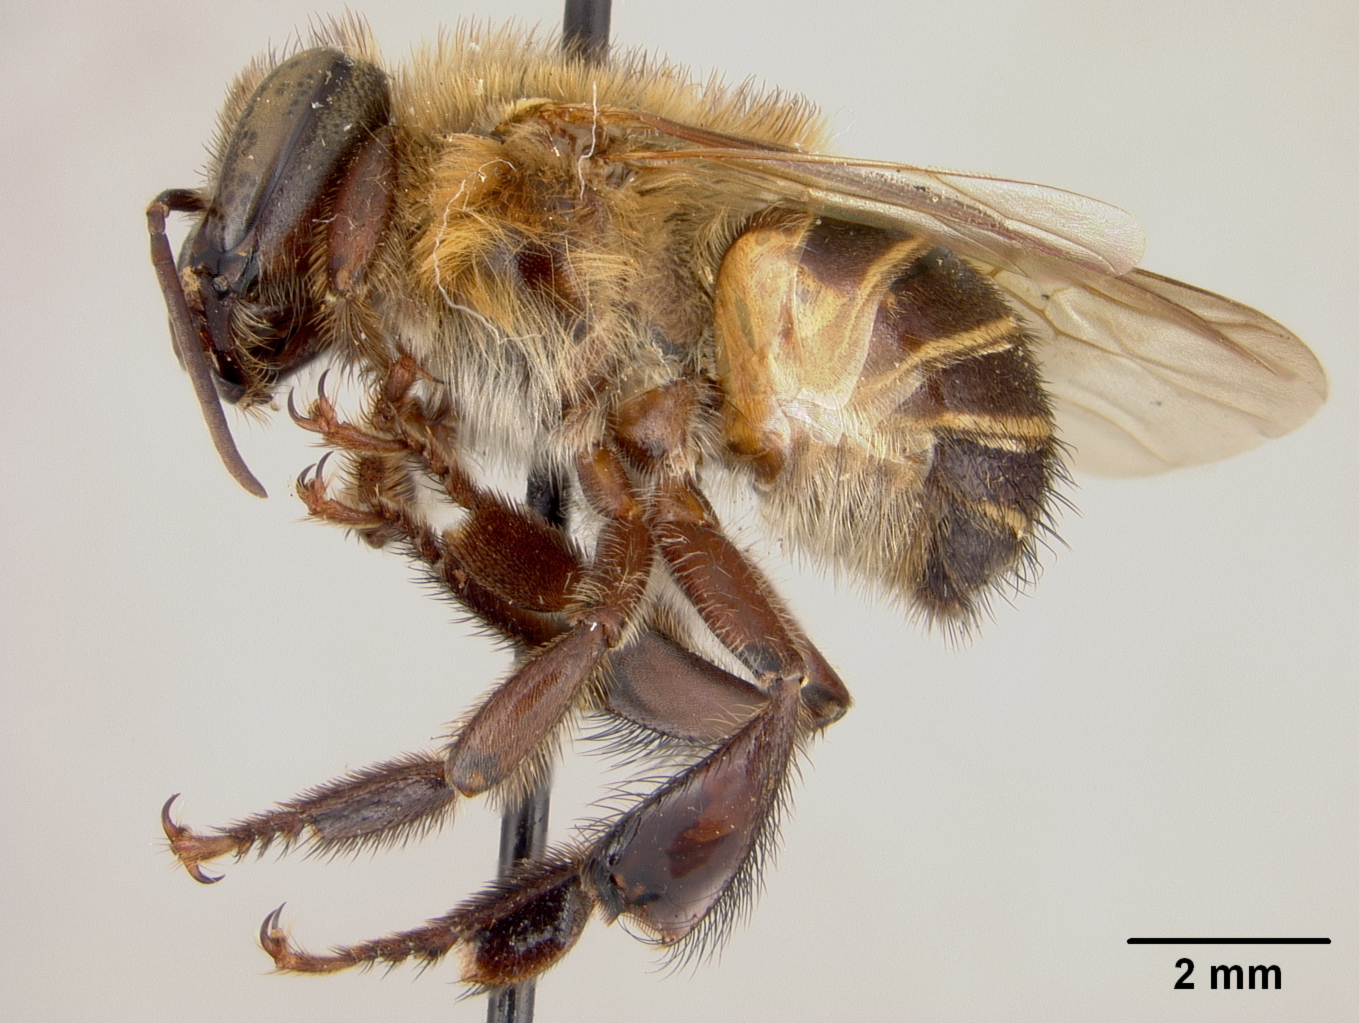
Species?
Melipona fasciata
